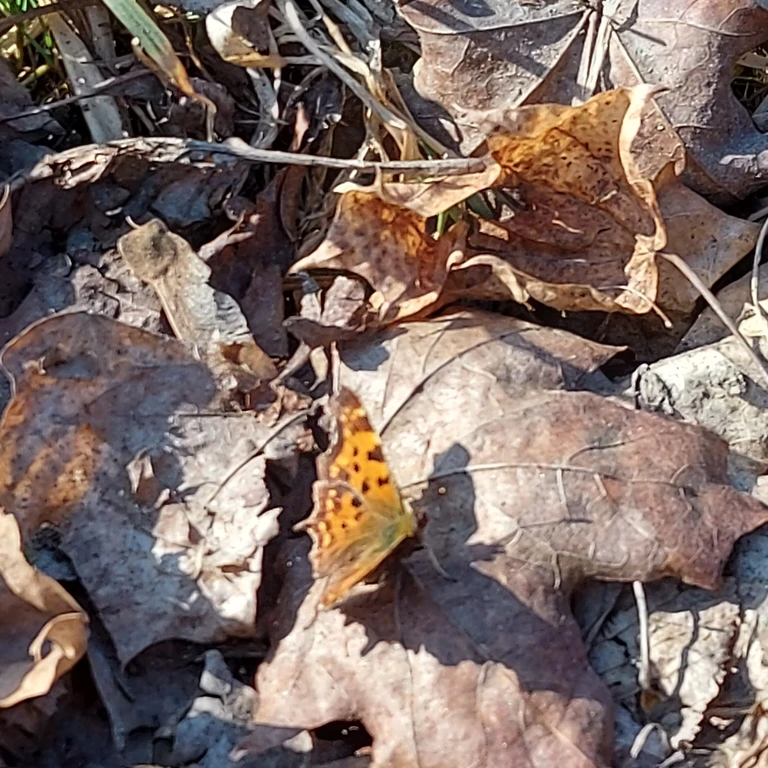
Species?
Polygonia c-album
